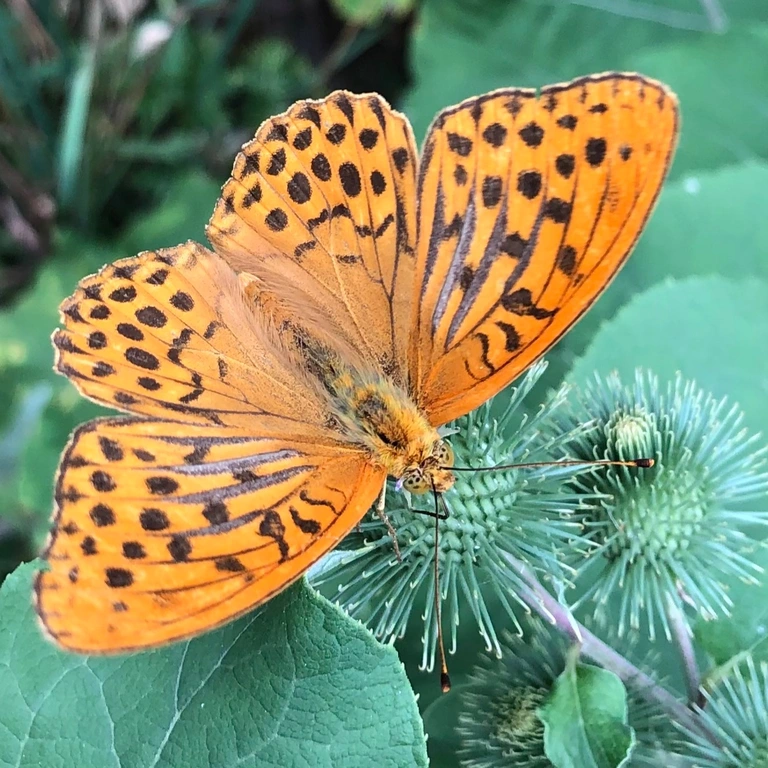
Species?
Argynnis paphia
